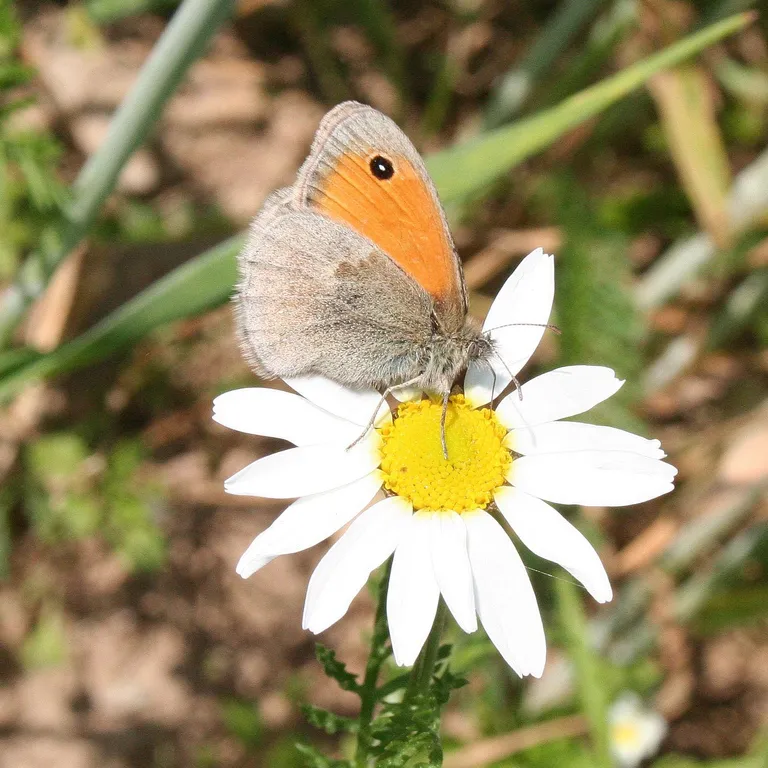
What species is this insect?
Coenonympha pamphilus
